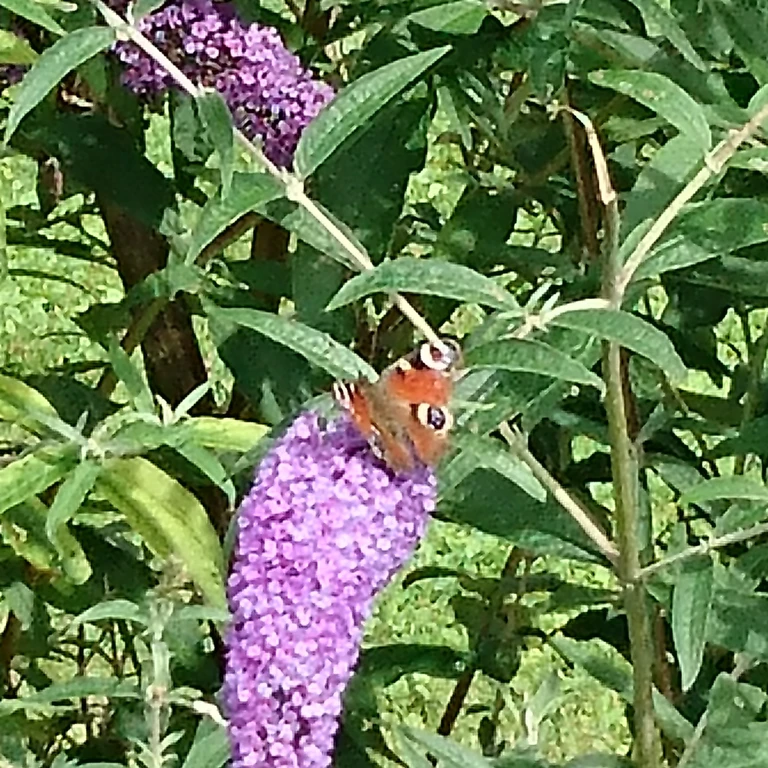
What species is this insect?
Aglais io
